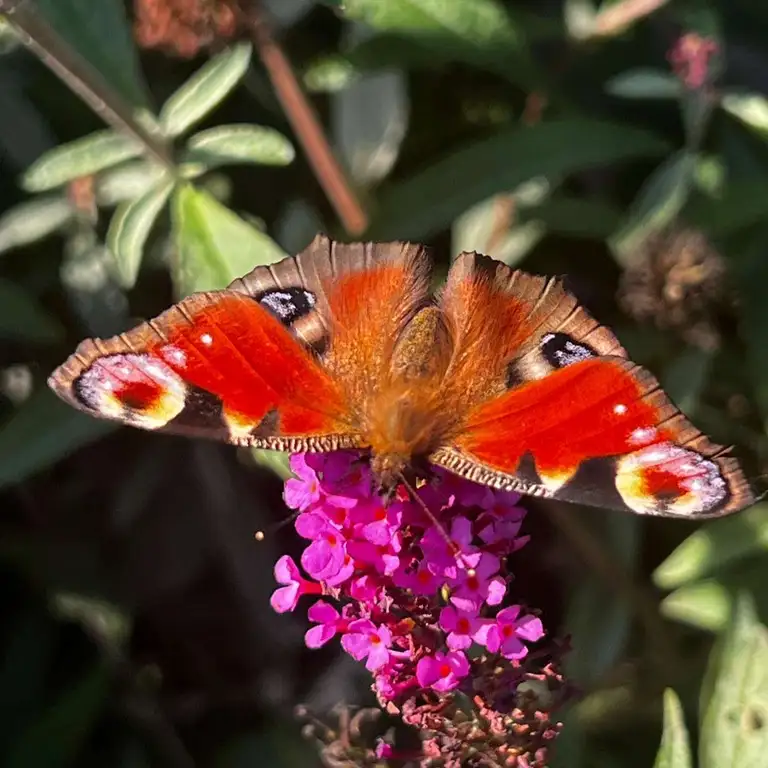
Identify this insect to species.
Aglais io
